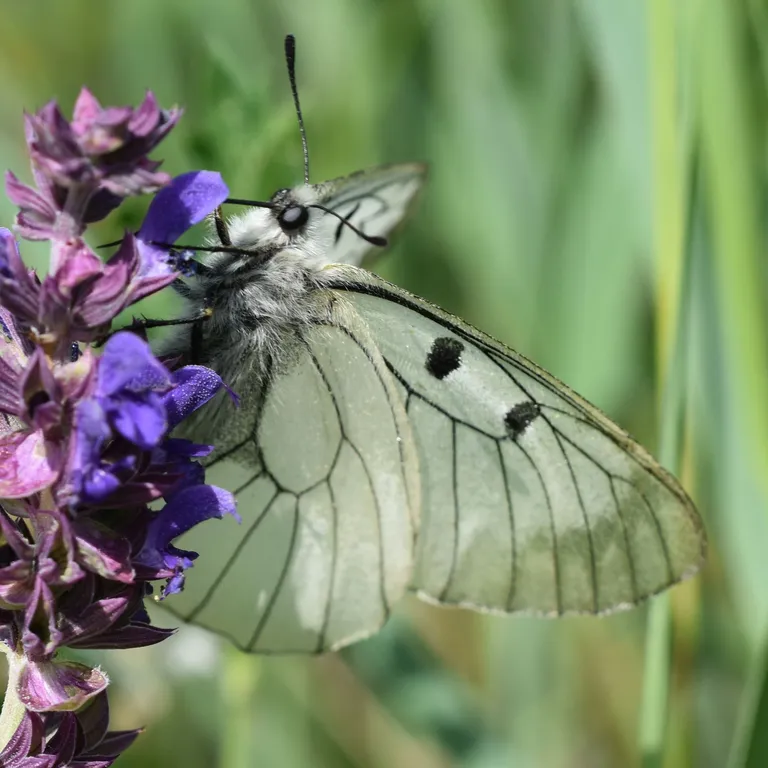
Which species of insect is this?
Parnassius mnemosyne
